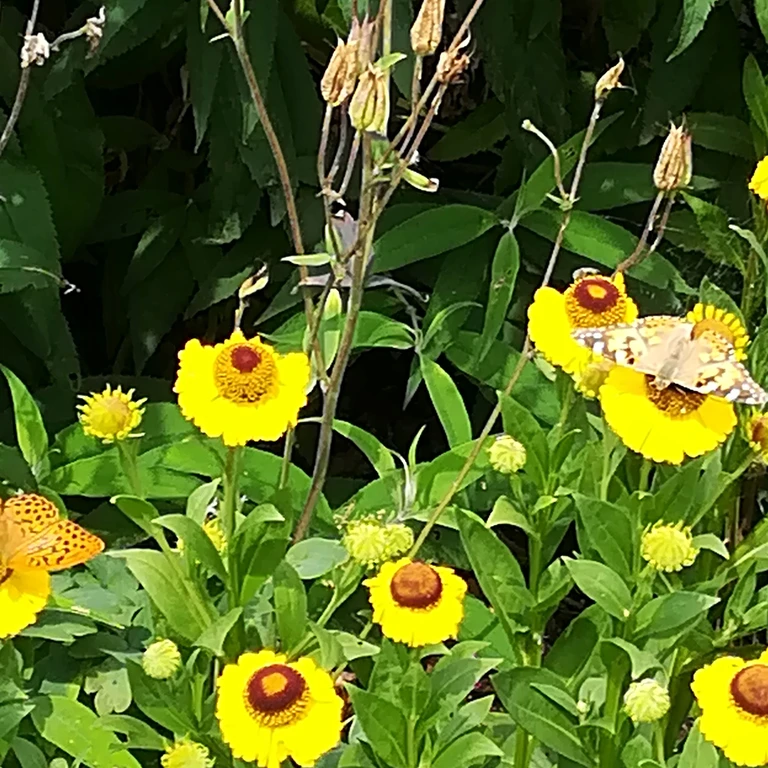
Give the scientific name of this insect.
Vanessa cardui
